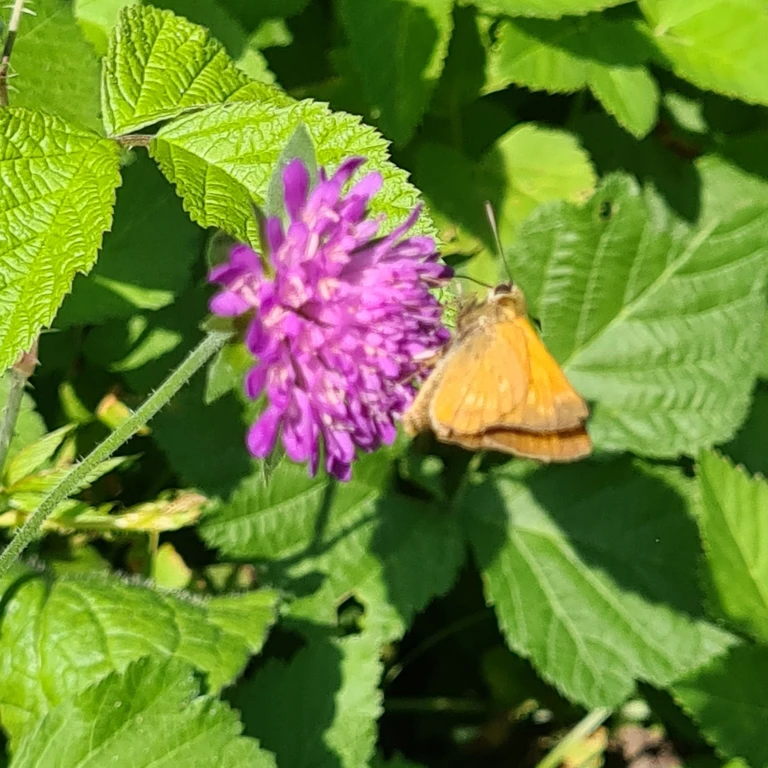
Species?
Ochlodes sylvanus (also Ochlodes venata)
